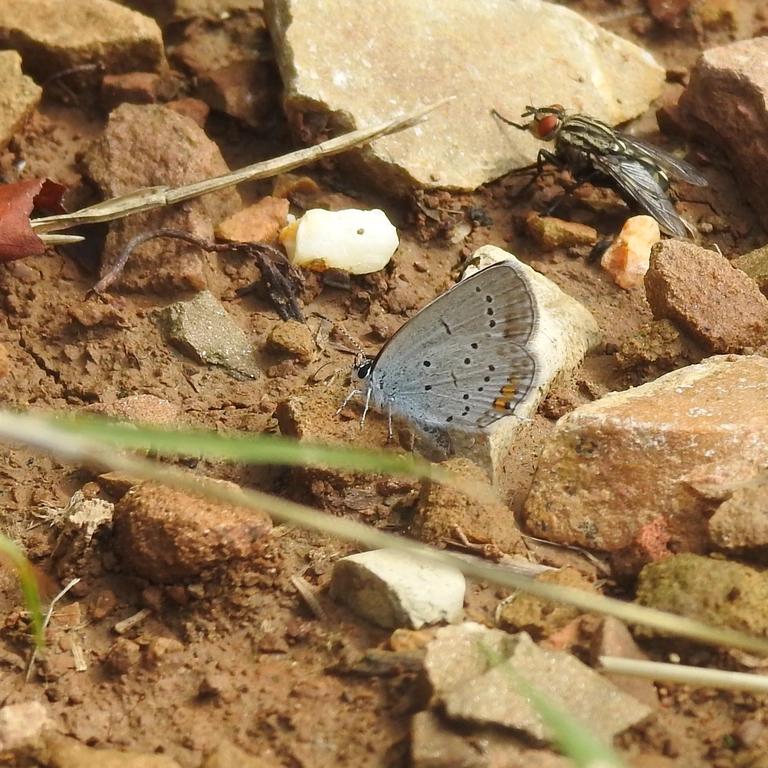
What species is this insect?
Cupido argiades (also Elkalyce argiades)
